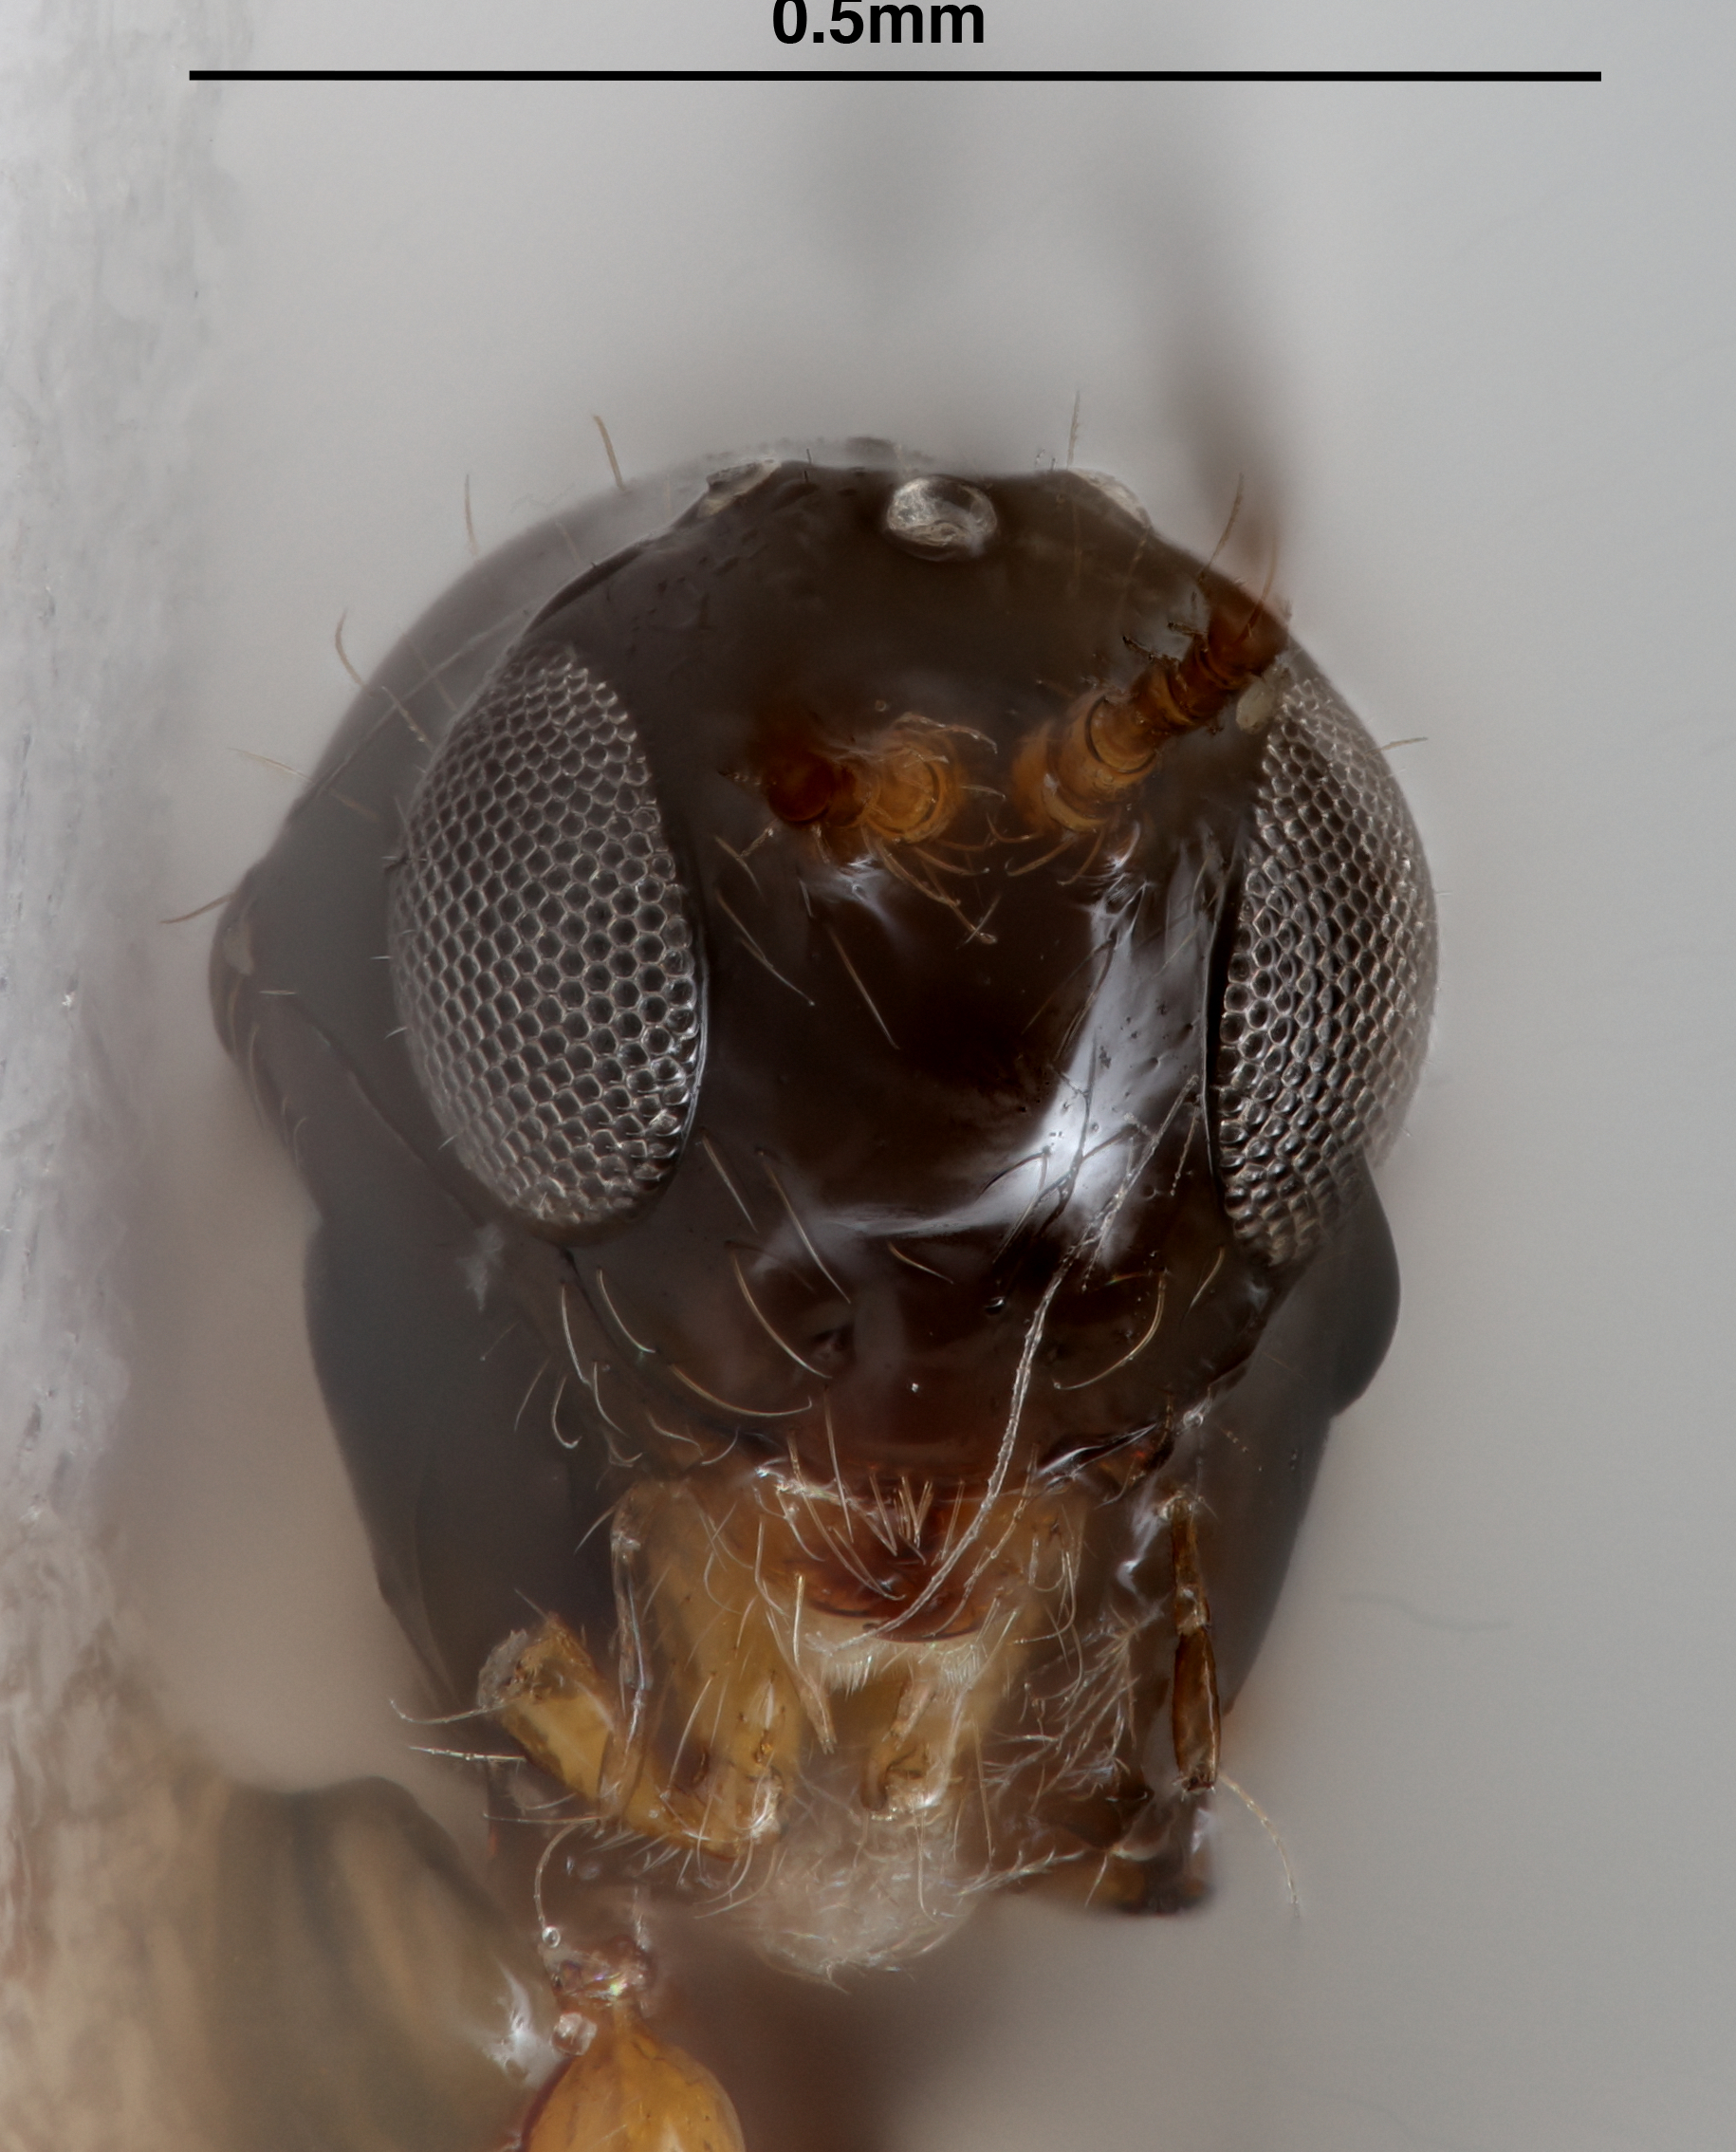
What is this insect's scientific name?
Leptopilina maia
